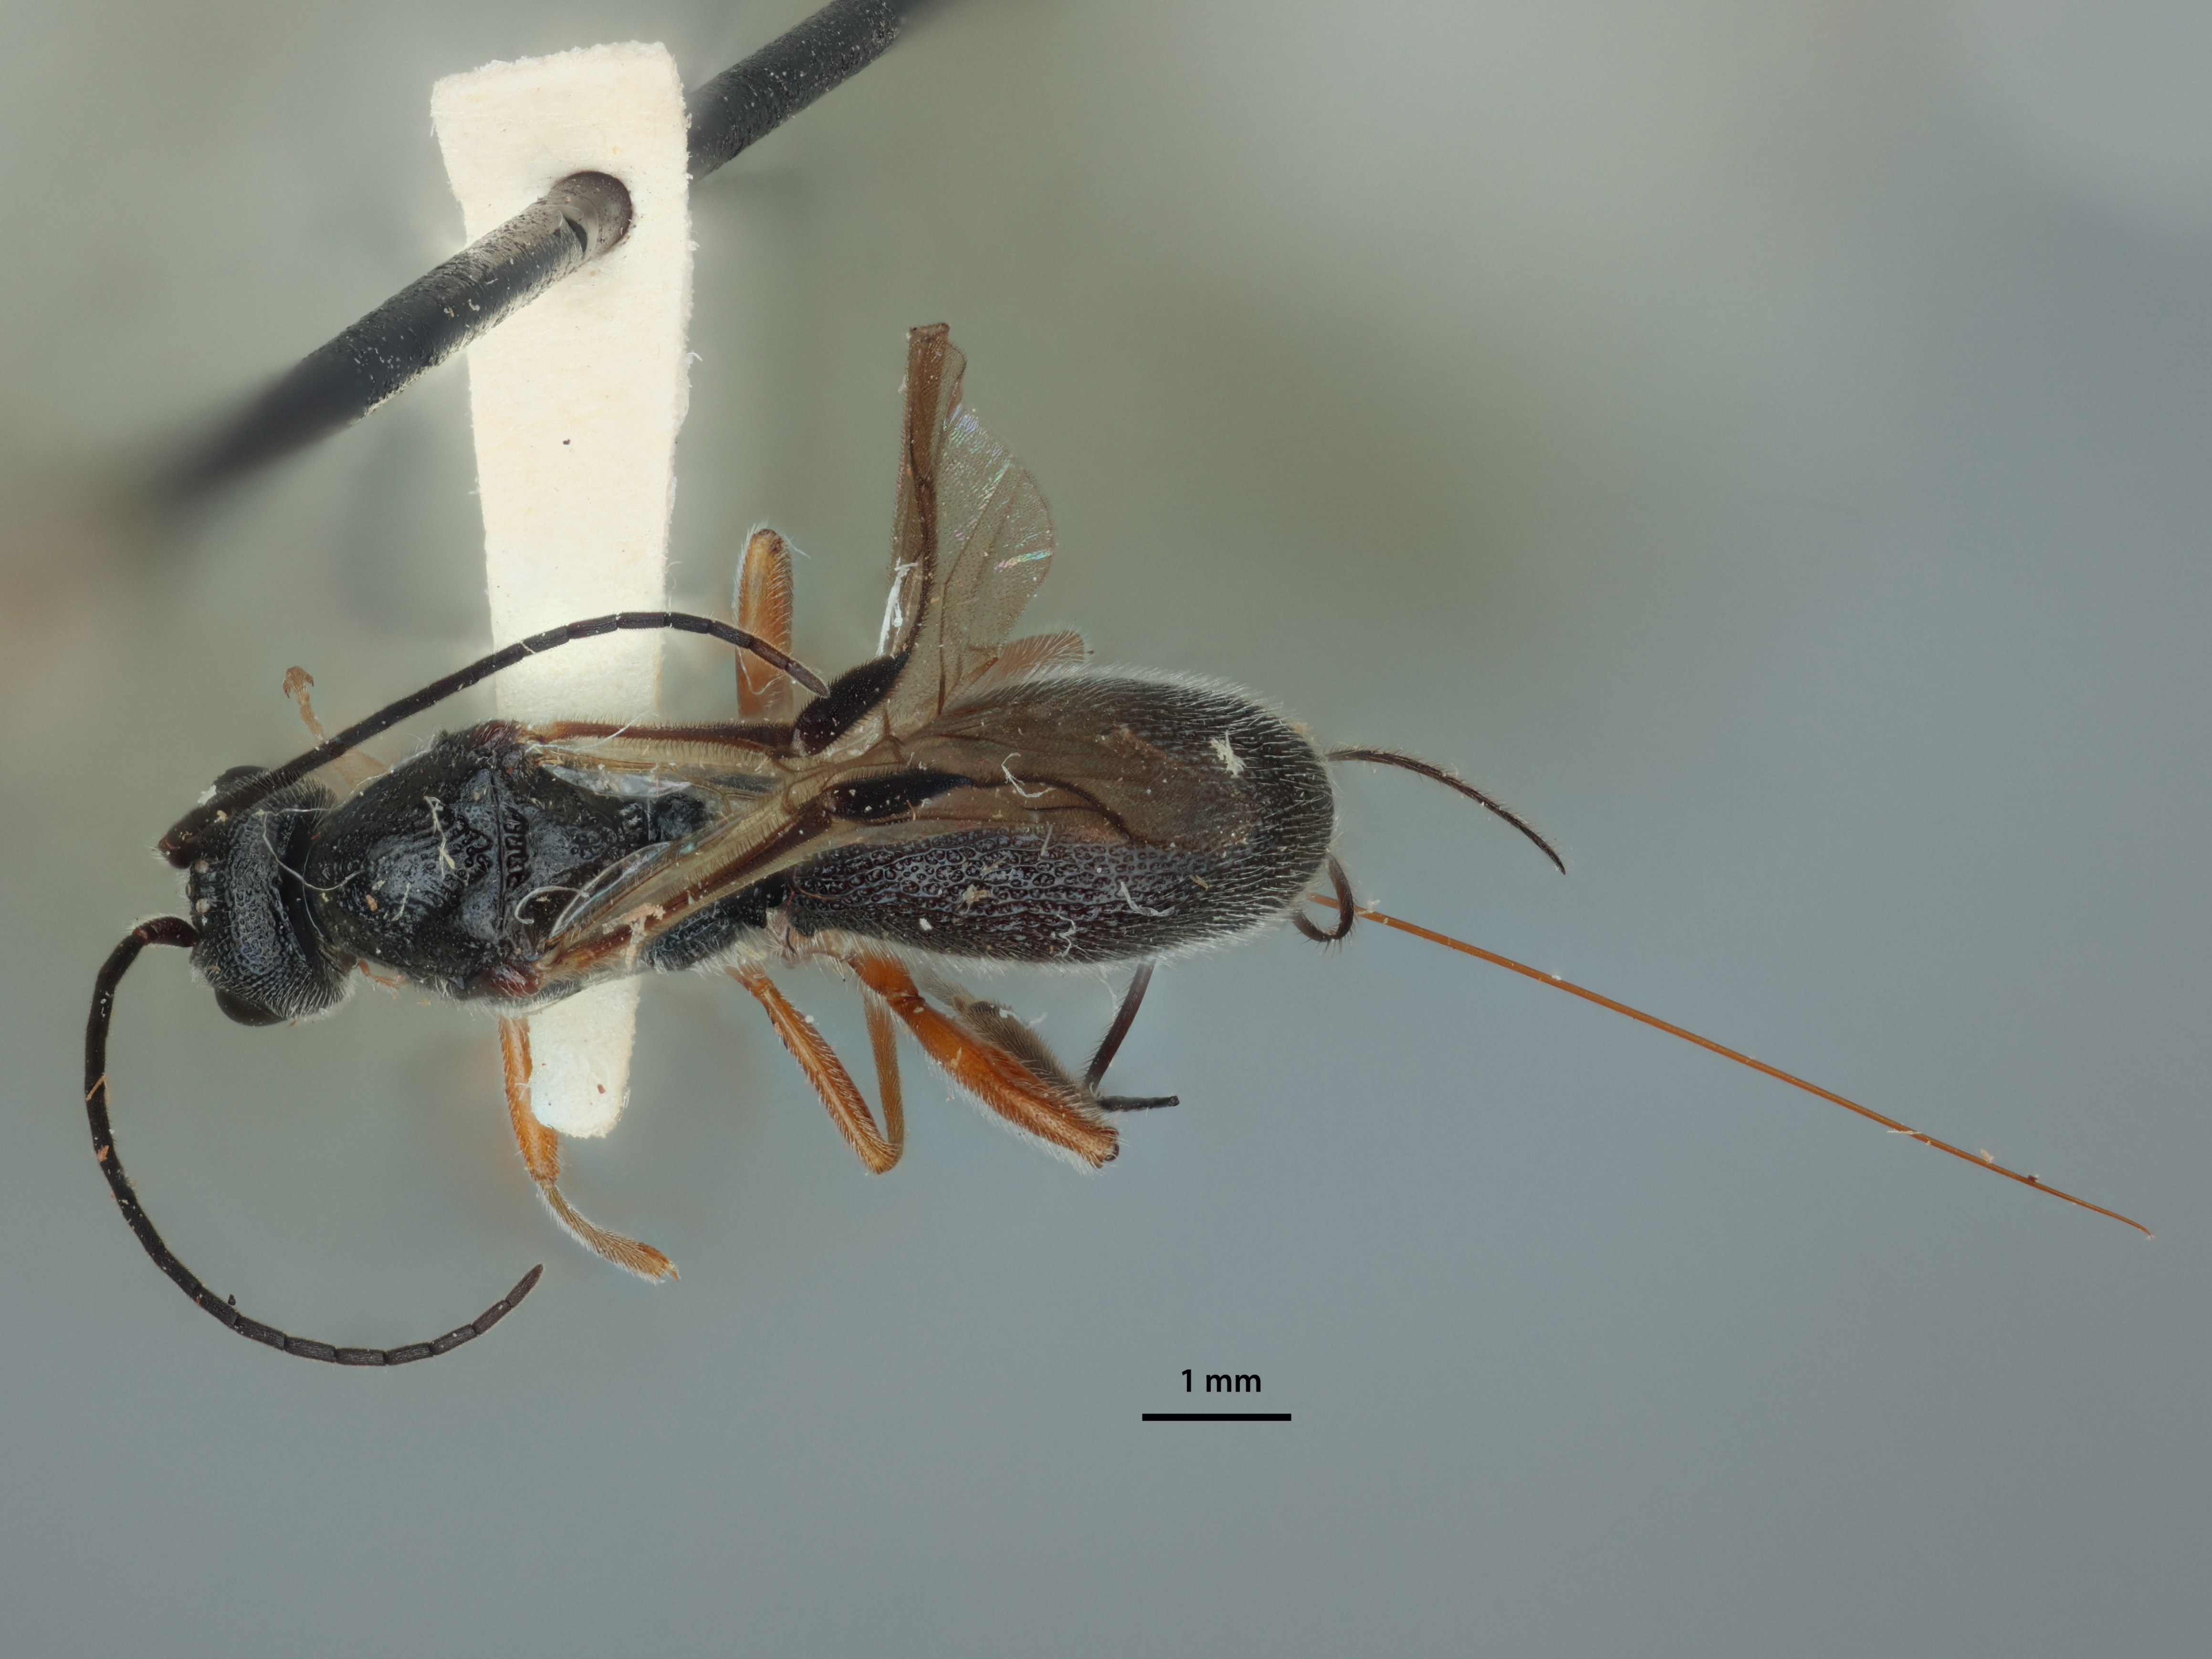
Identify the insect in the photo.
Urosigalphus donnae
